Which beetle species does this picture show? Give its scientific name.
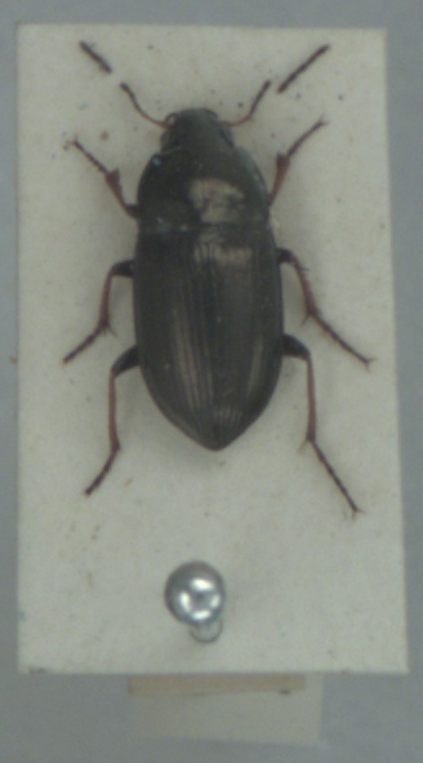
Amara plebeja
